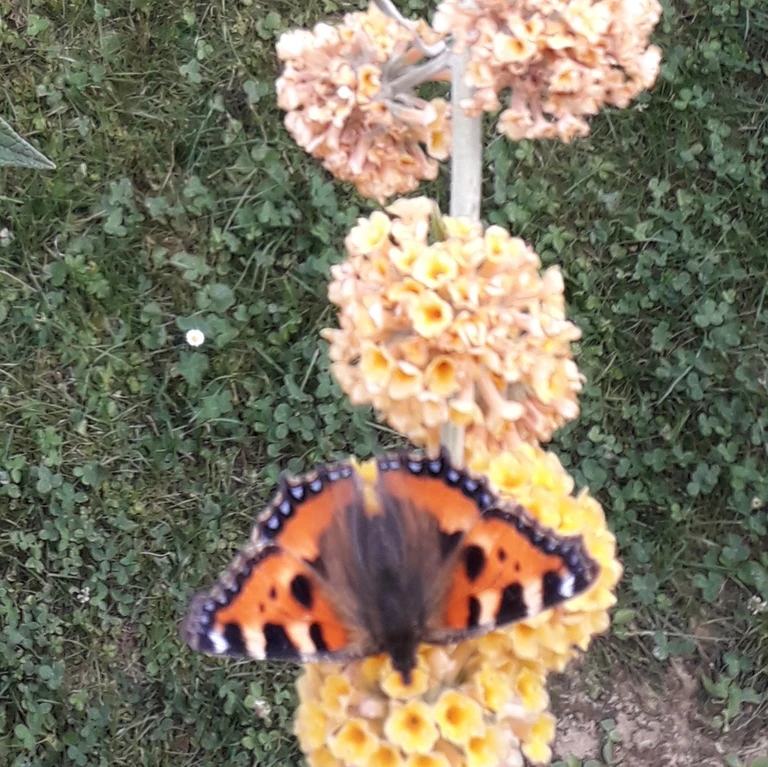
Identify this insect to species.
Aglais urticae
